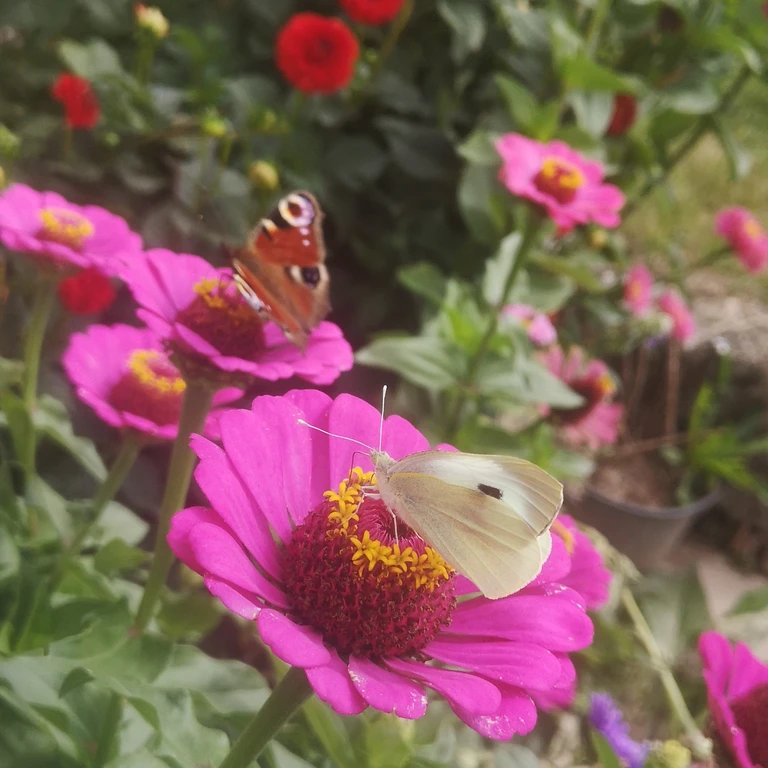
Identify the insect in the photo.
Pieris brassicae
